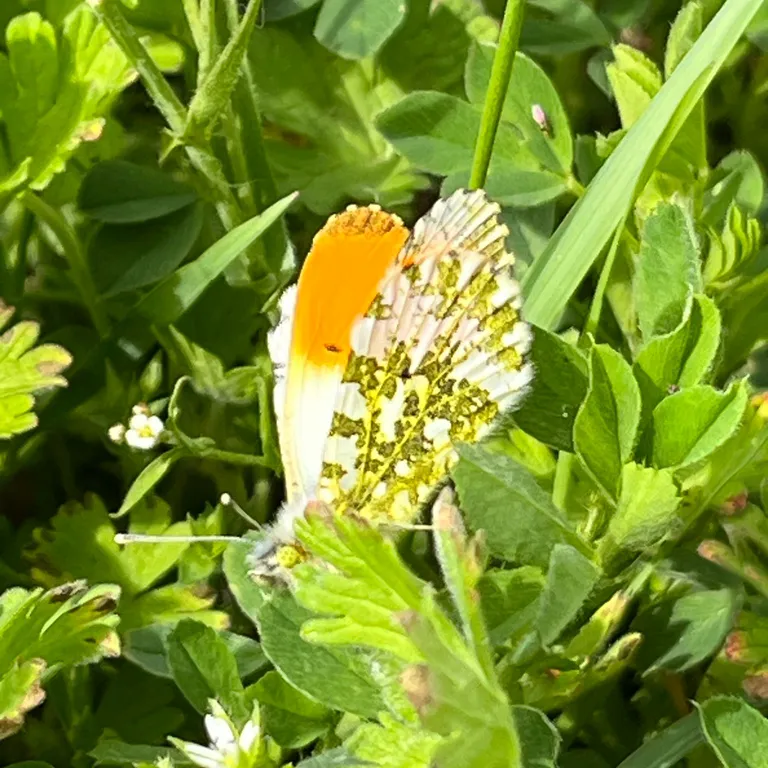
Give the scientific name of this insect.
Anthocharis cardamines
